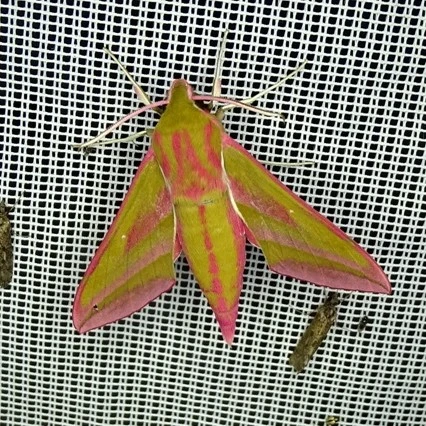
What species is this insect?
Deilephila elpenor
